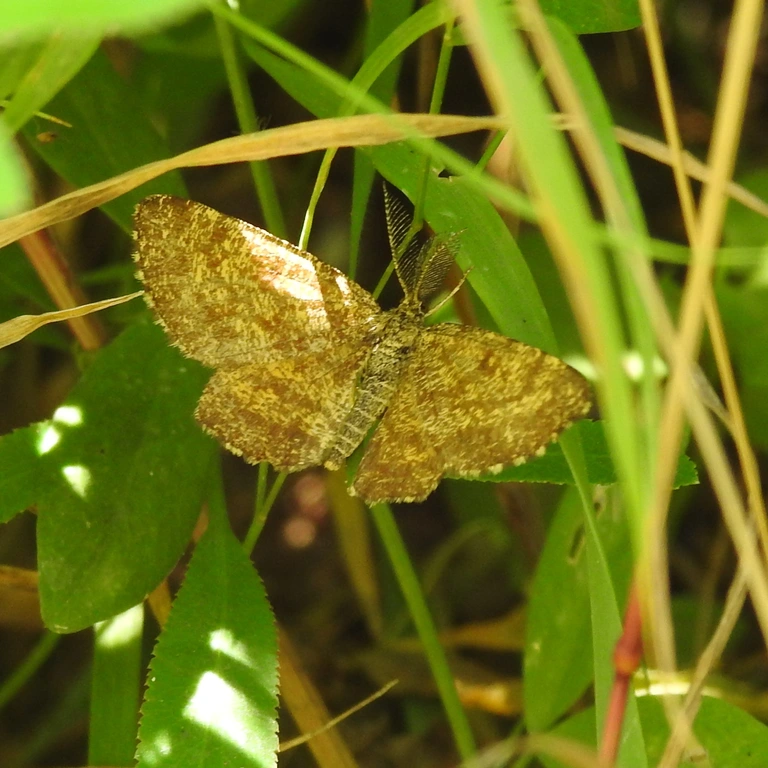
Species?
Ematurga atomaria
